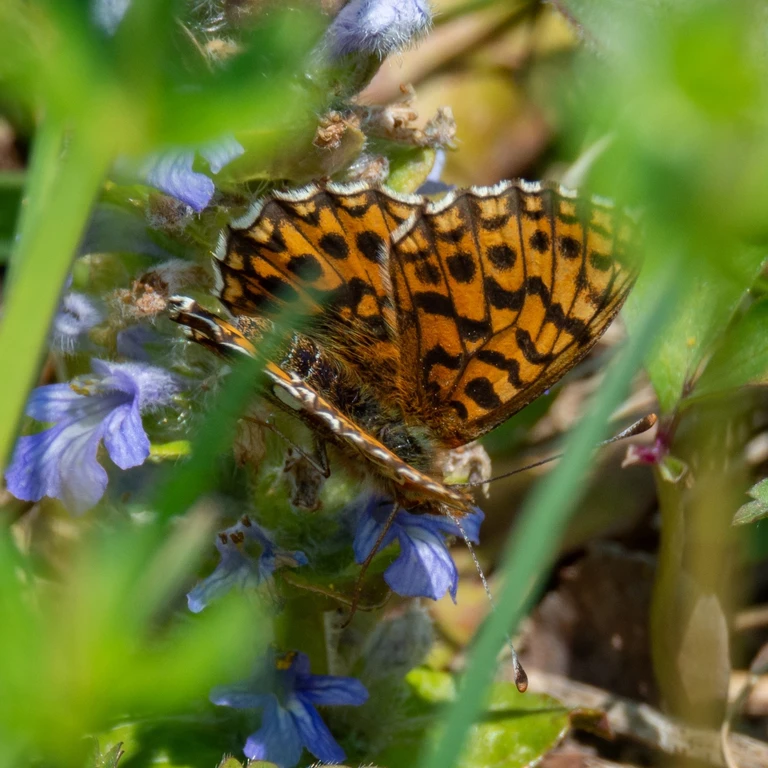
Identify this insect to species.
Boloria dia
